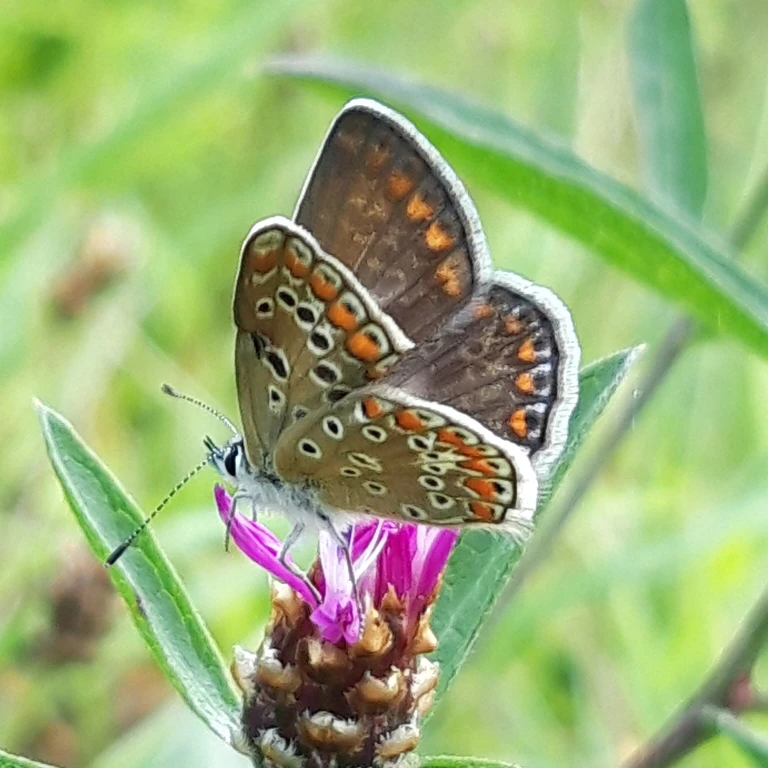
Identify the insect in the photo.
Polyommatus icarus
